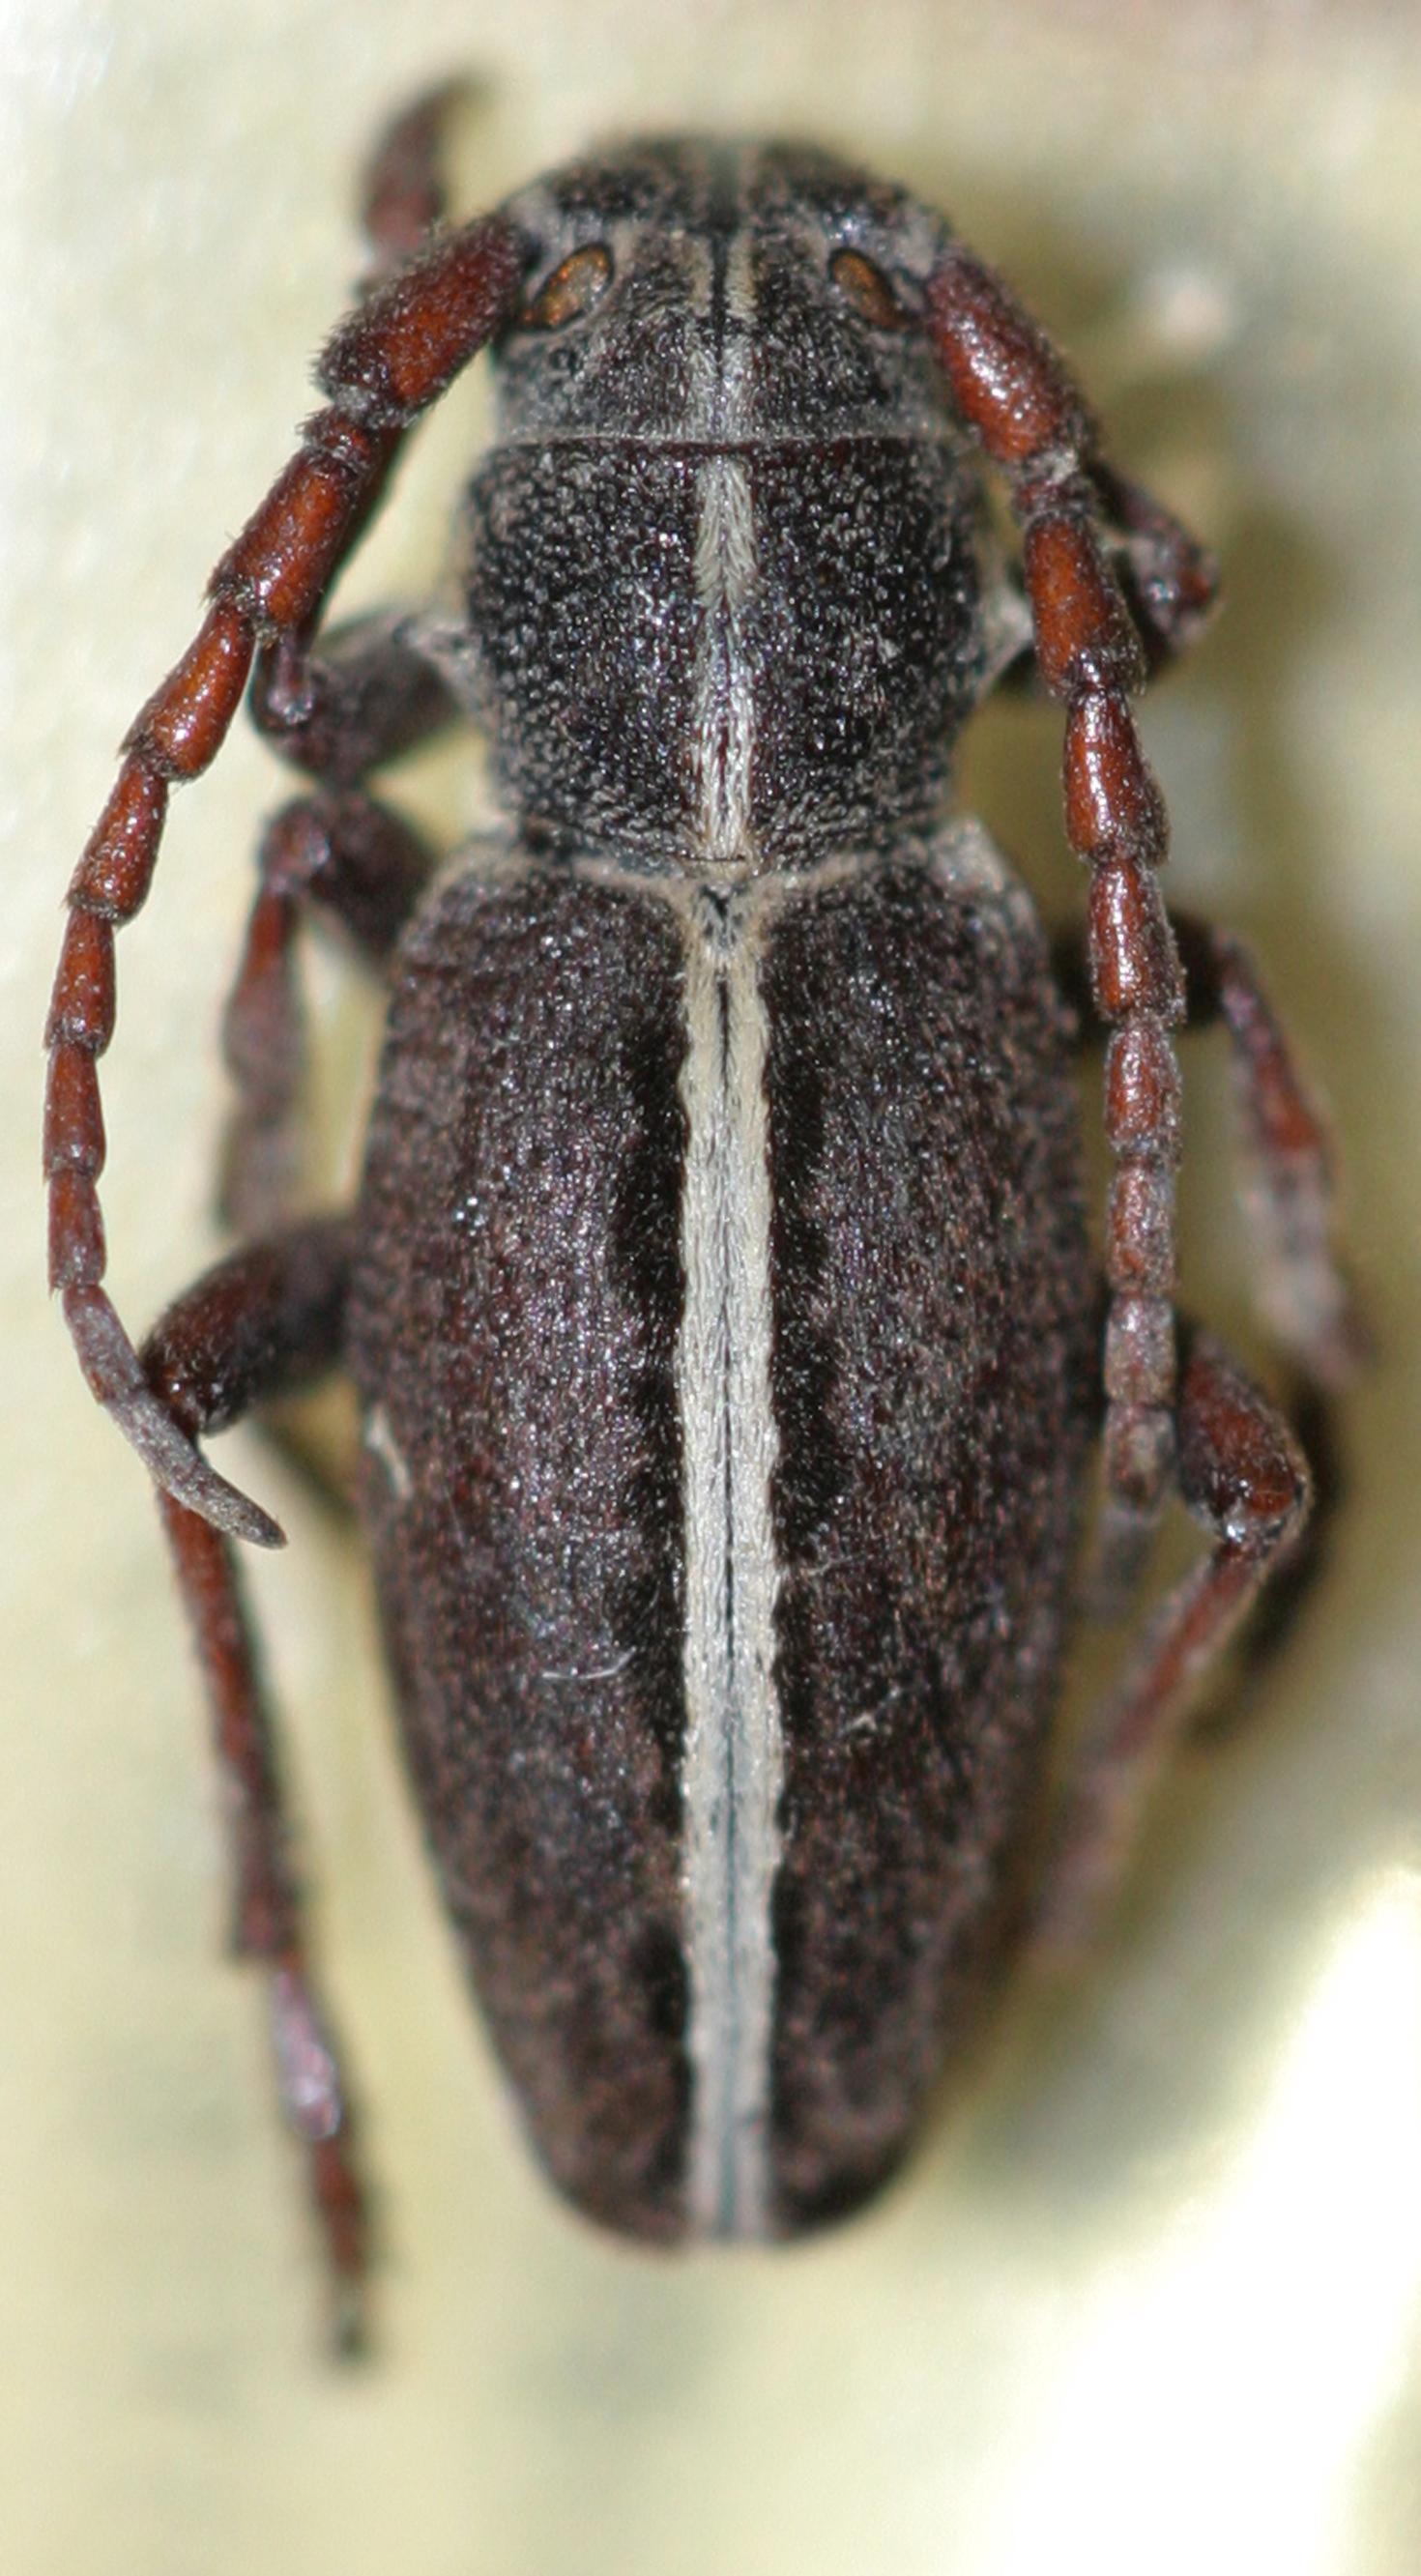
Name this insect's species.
Dorcadion pusillum
